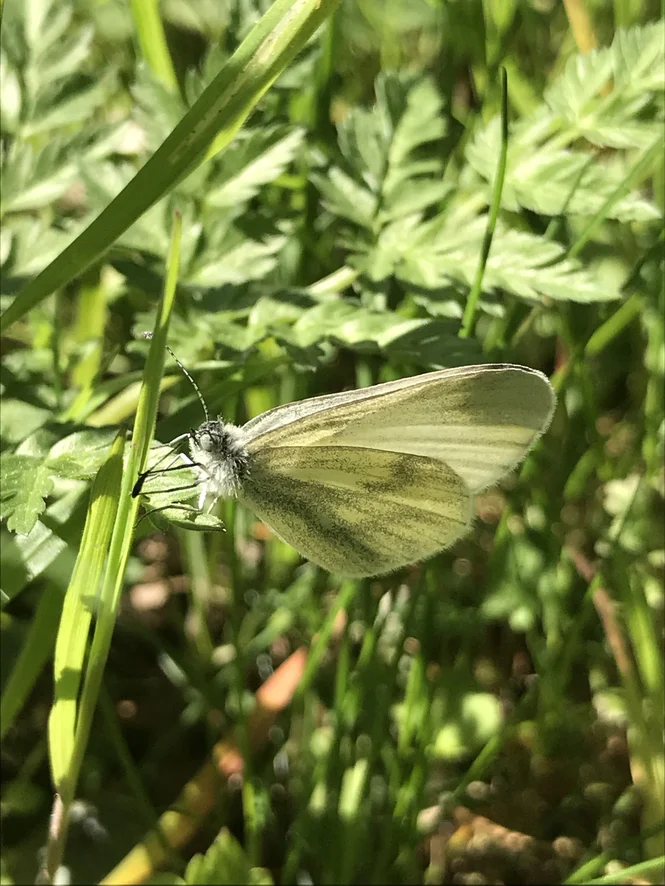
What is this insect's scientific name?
Leptidea sinapis/juvernica
